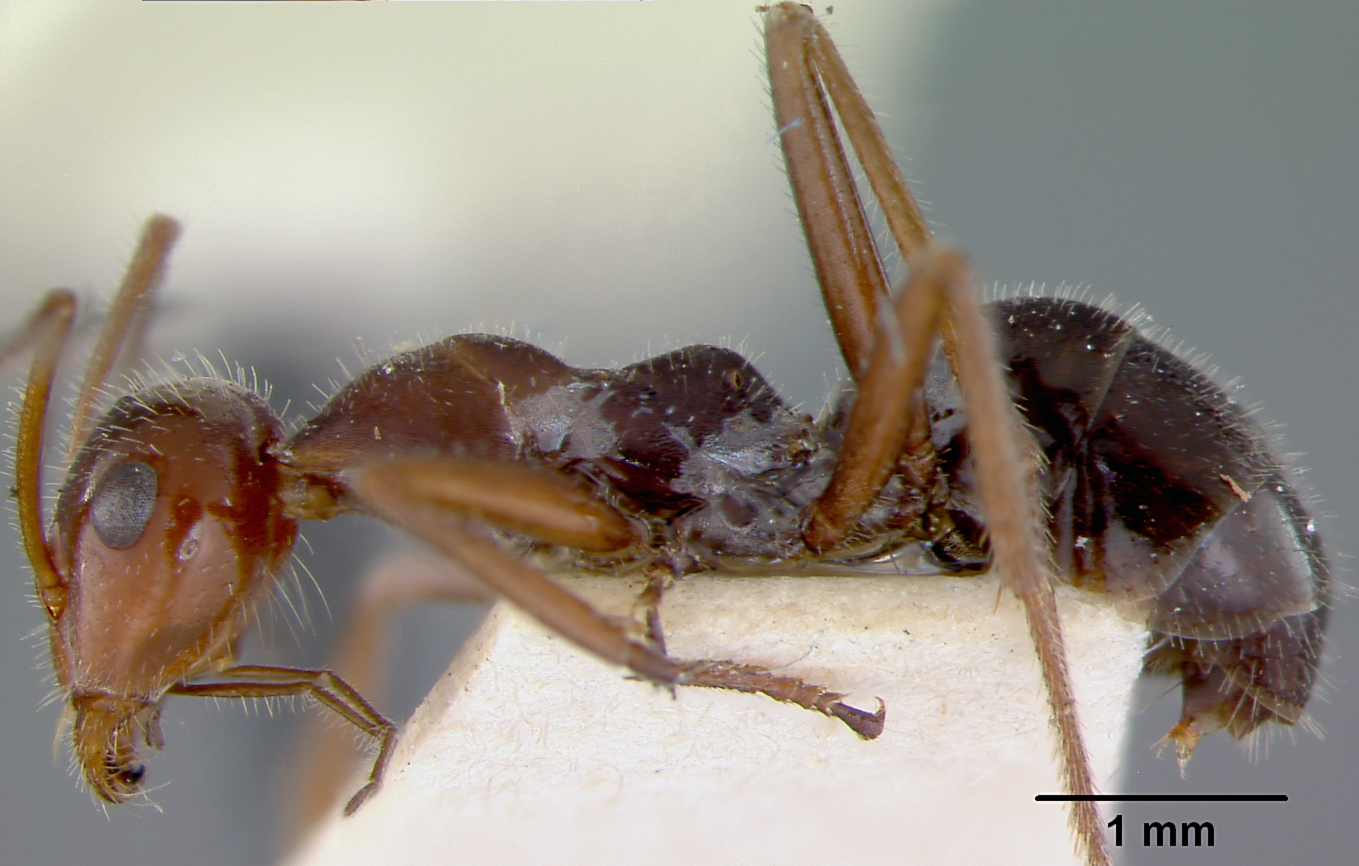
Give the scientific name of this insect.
Myrmecocystus melliger
